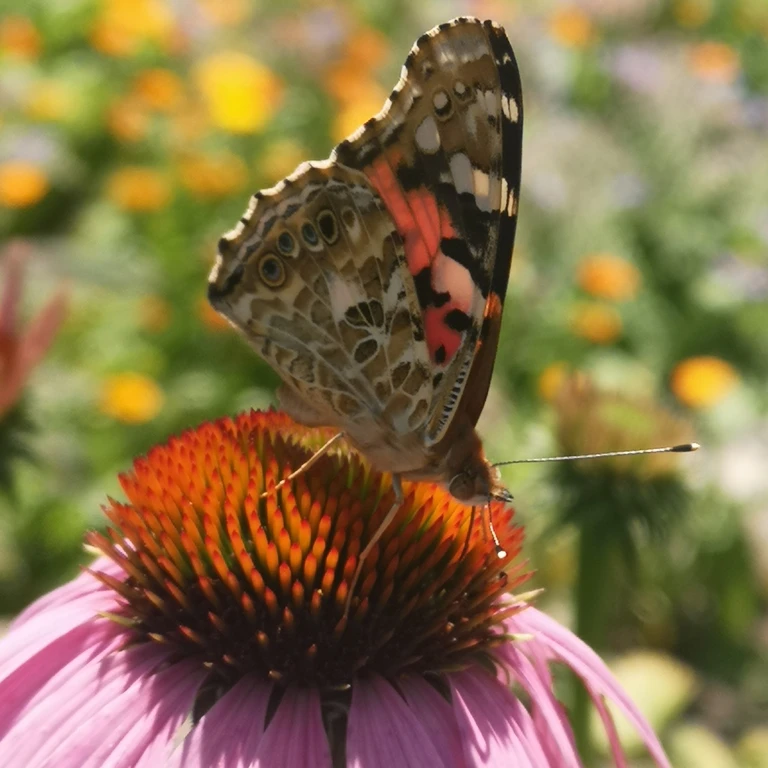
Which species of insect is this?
Vanessa cardui
